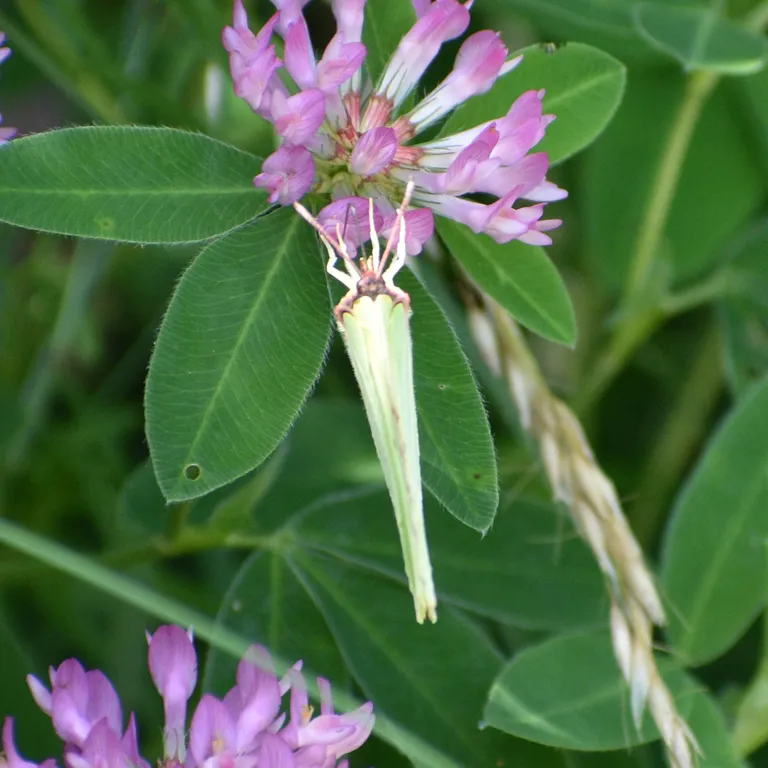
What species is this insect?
Gonepteryx rhamni
